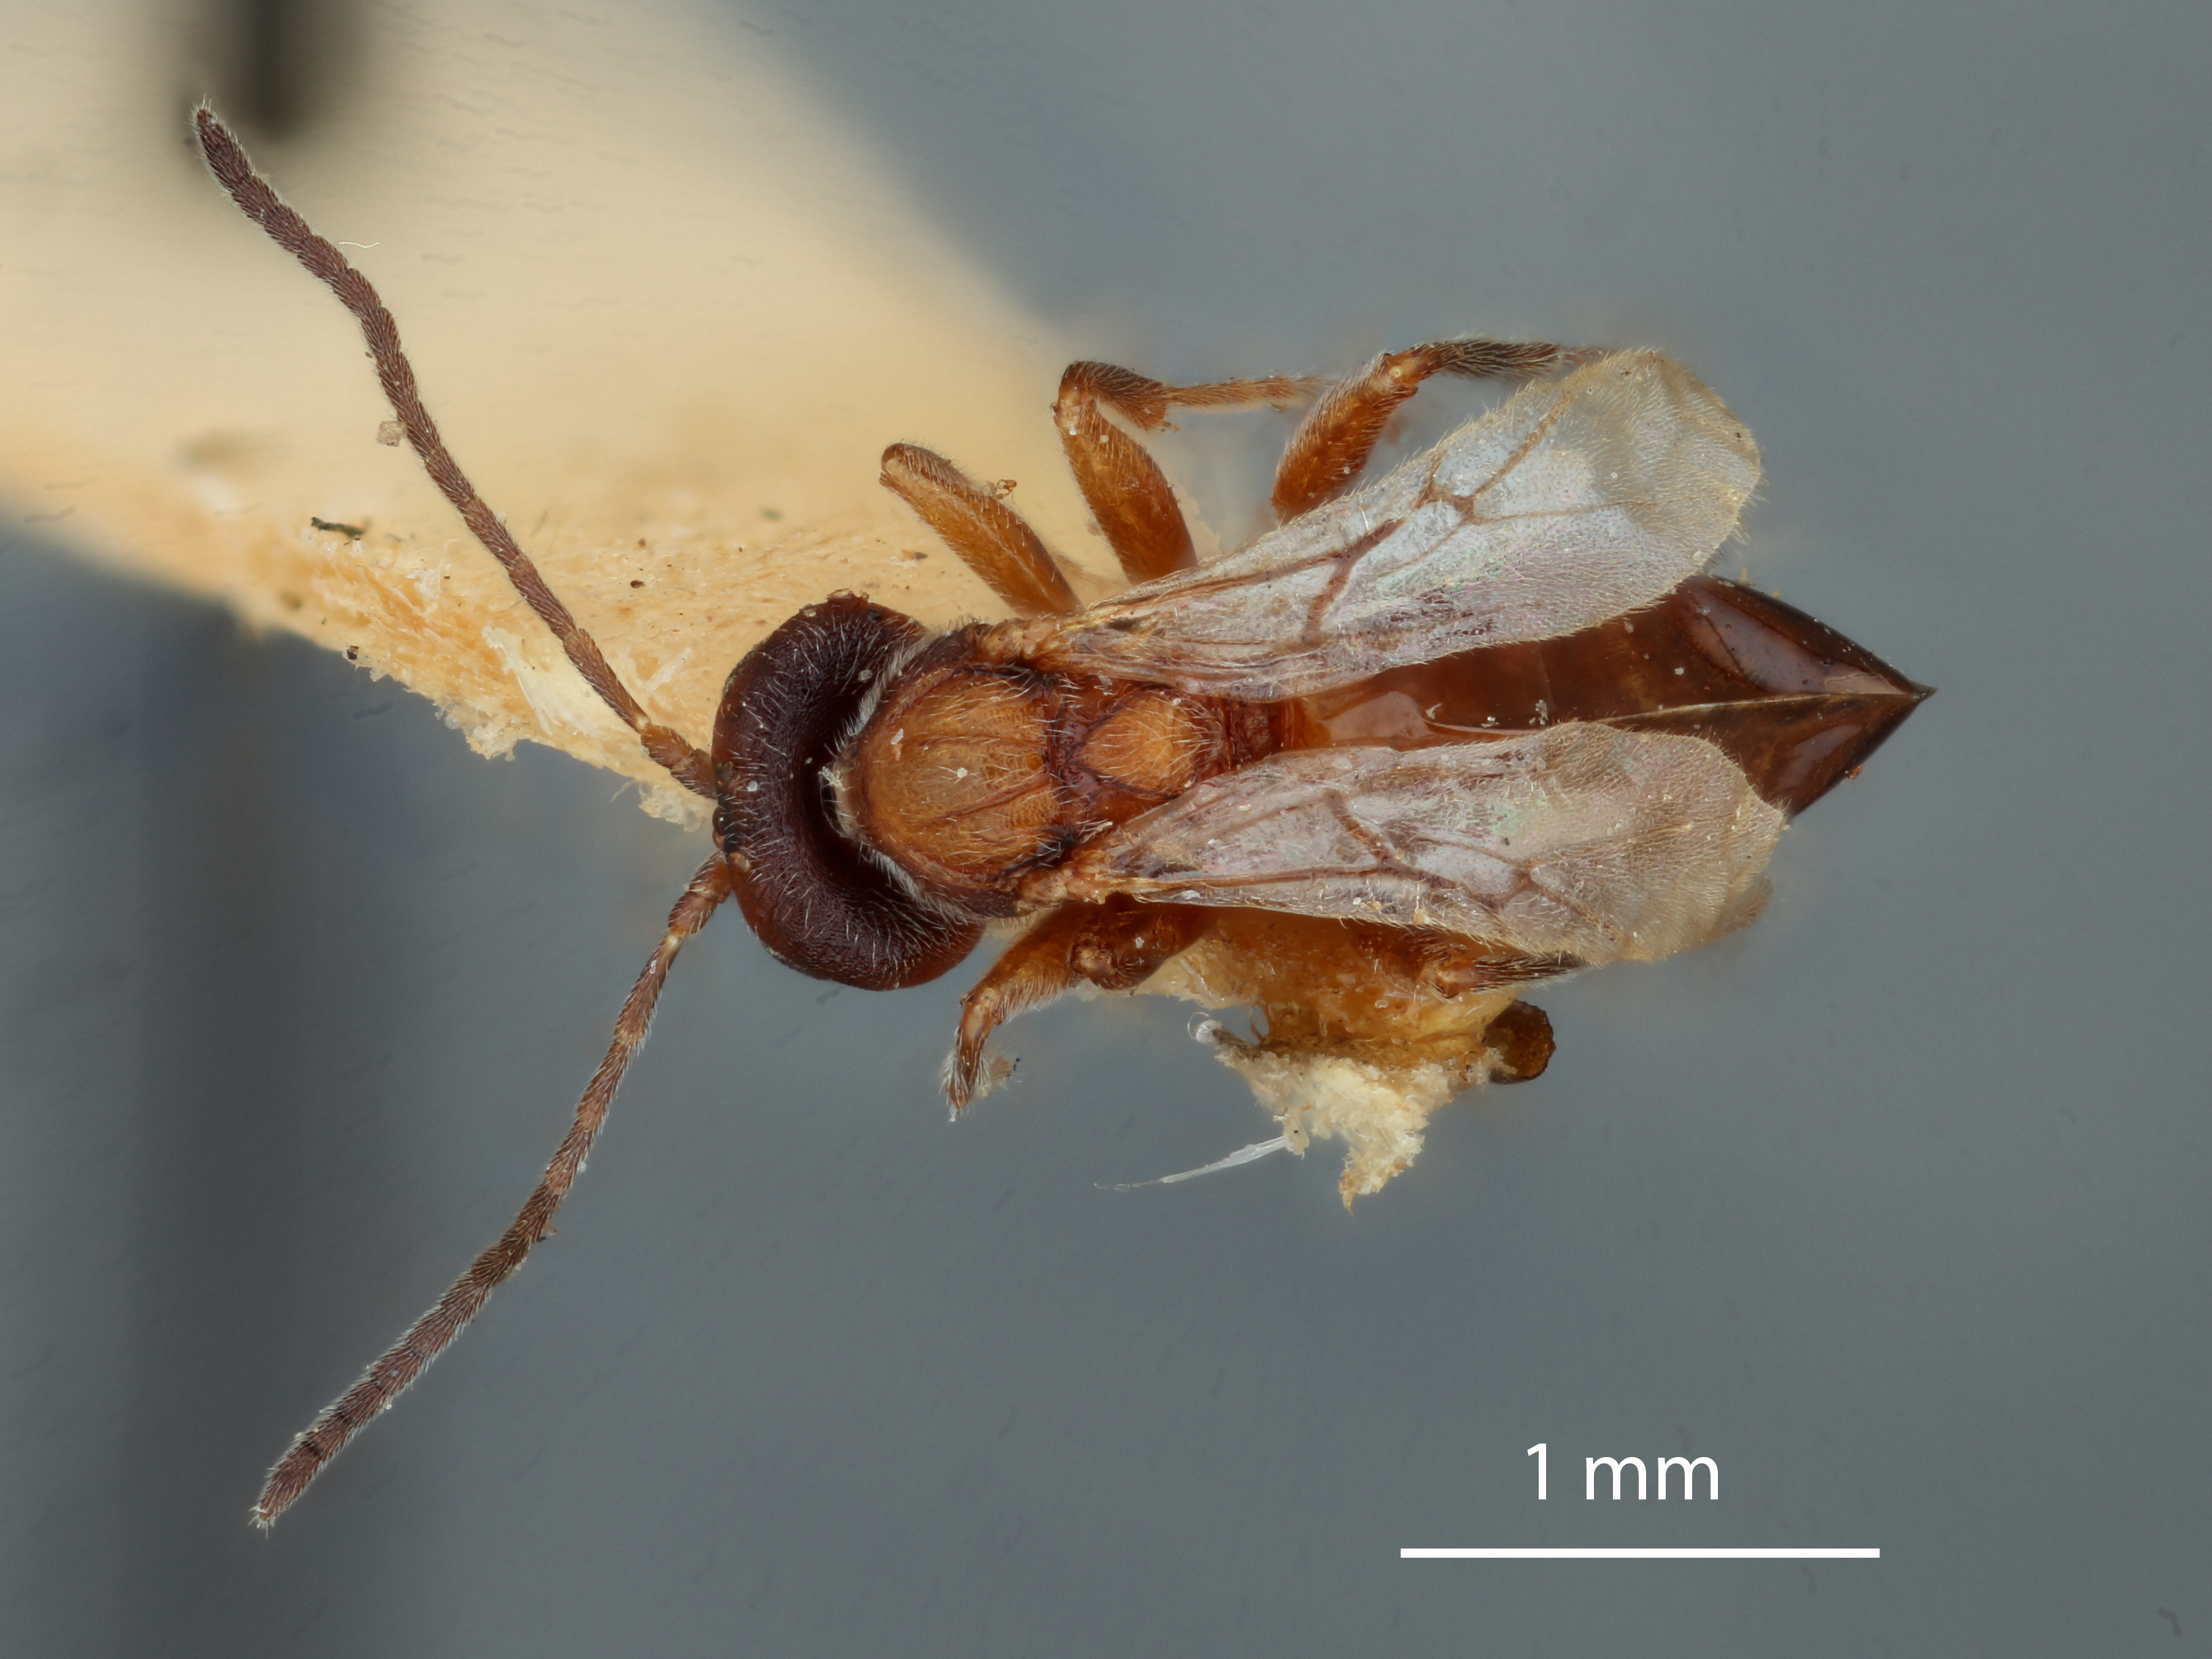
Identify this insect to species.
Eumayria invisa
